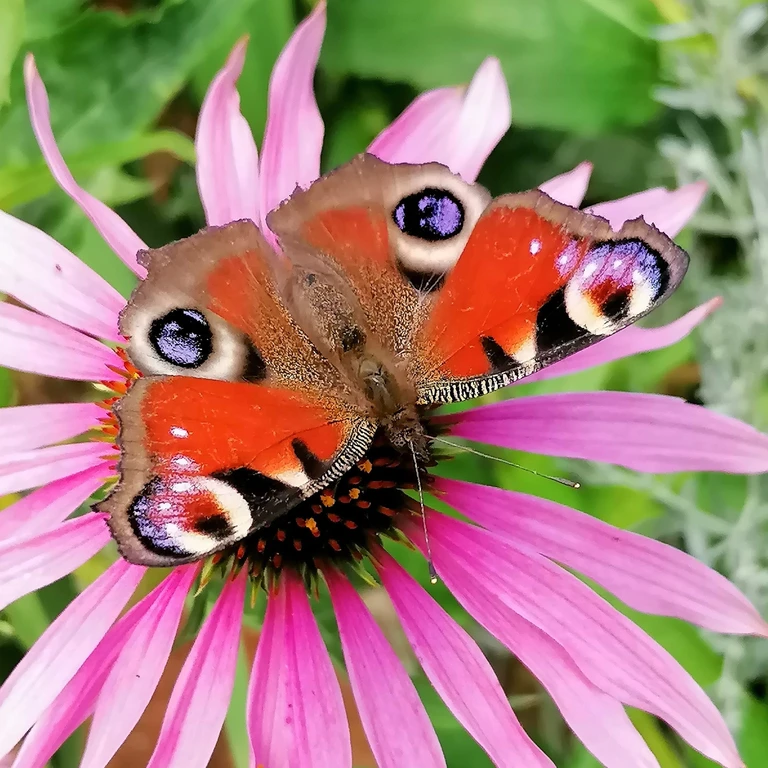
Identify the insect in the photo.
Aglais io
